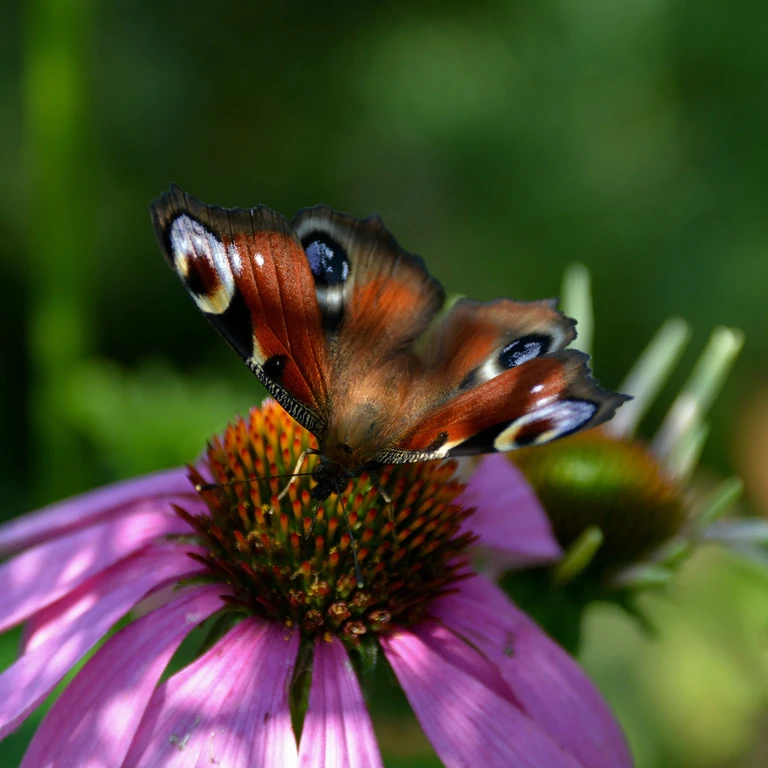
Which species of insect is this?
Aglais io
